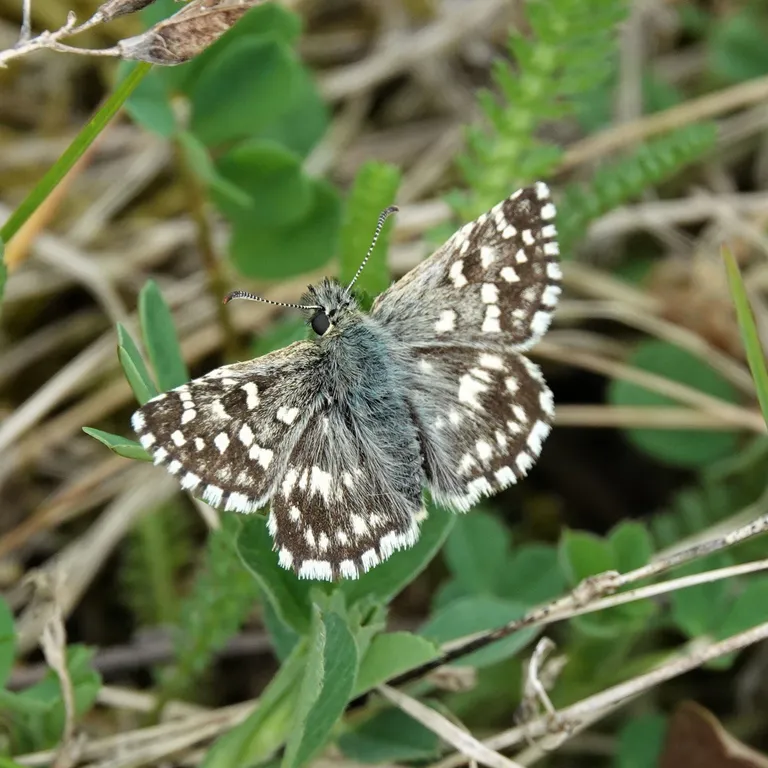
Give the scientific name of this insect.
Pyrgus malvae
